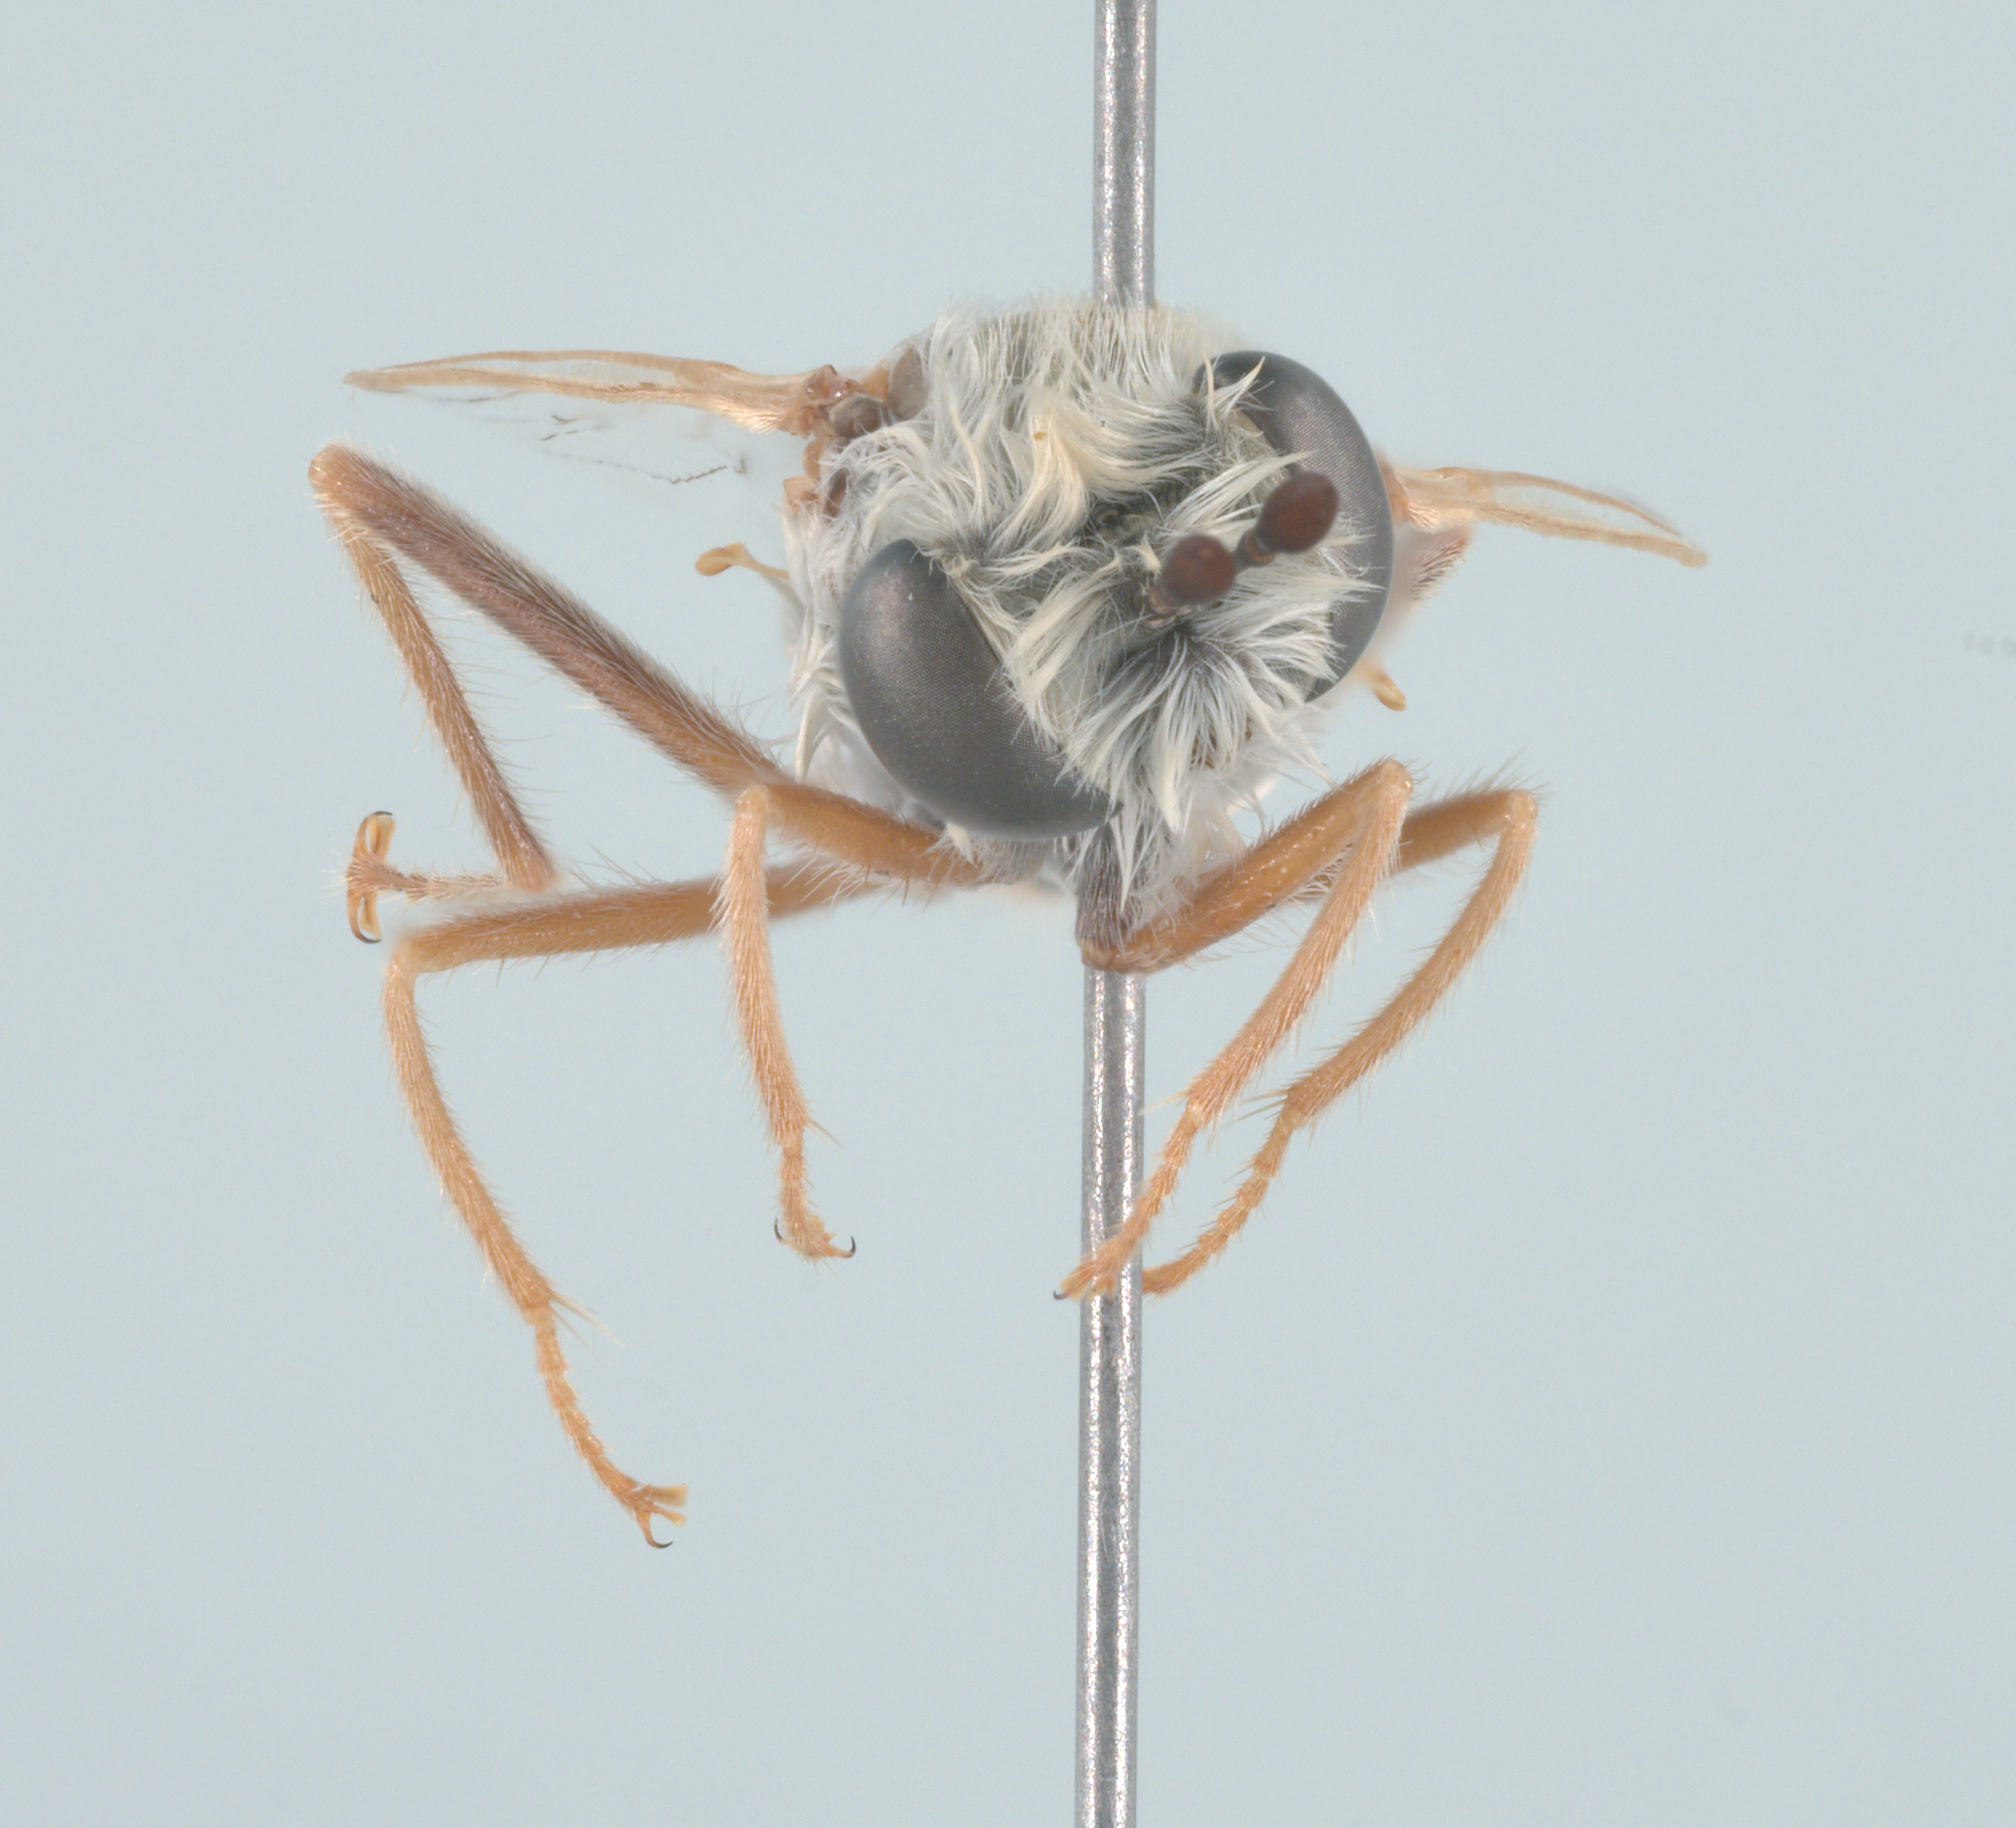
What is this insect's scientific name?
Namibimydas psamminos
